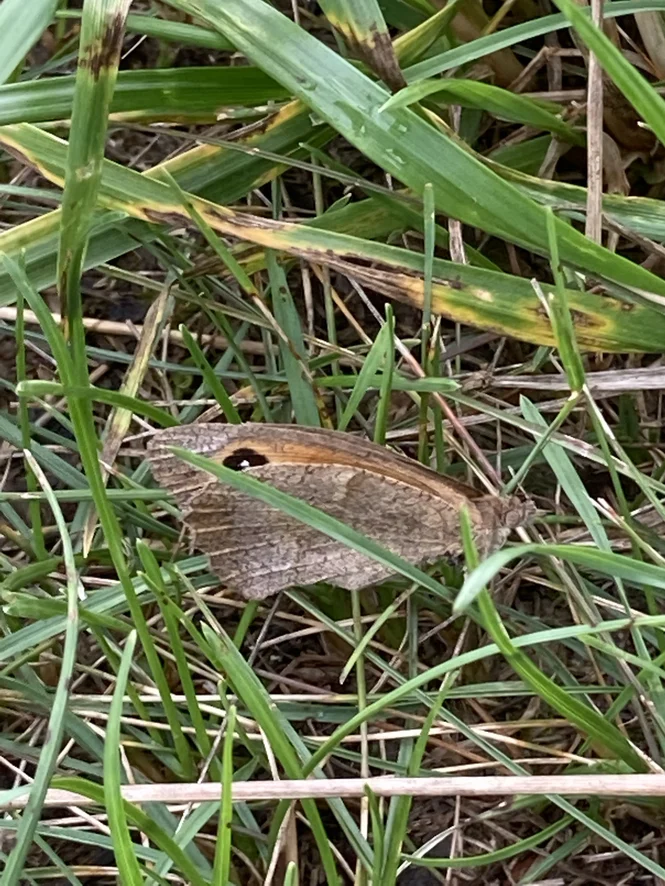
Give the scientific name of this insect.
Maniola jurtina
